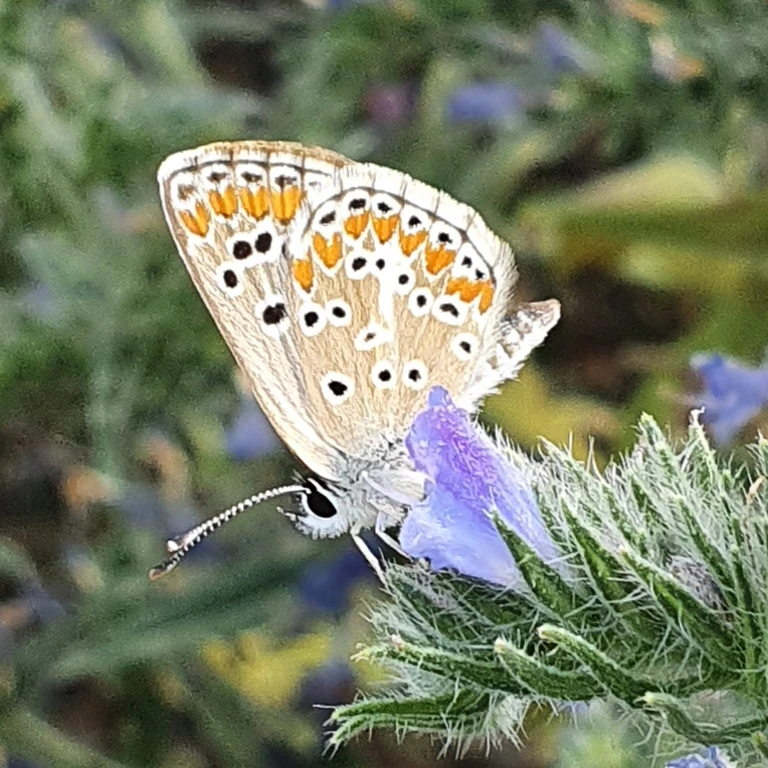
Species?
Aricia agestis/artaxerxes
